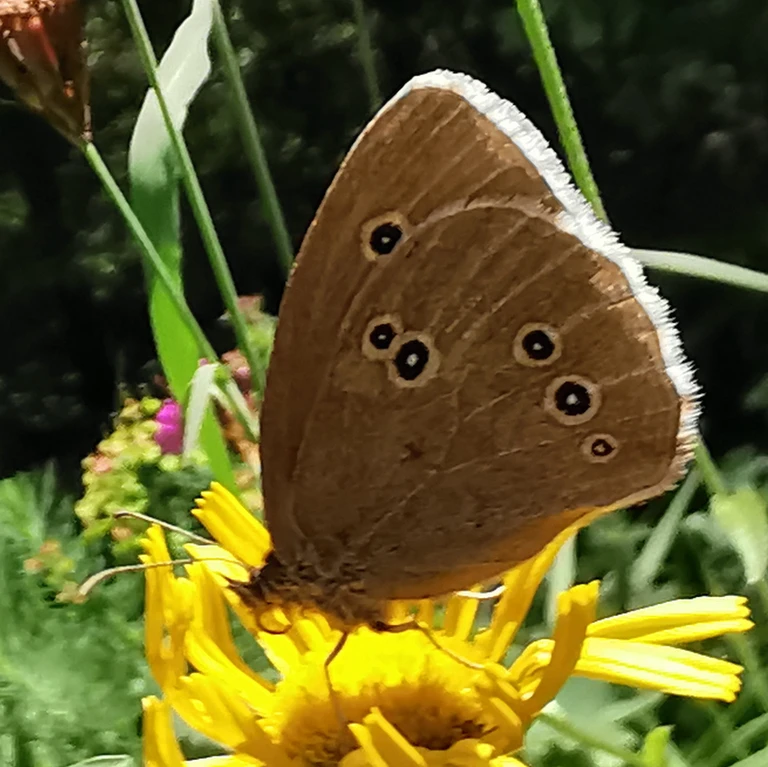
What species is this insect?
Aphantopus hyperantus
